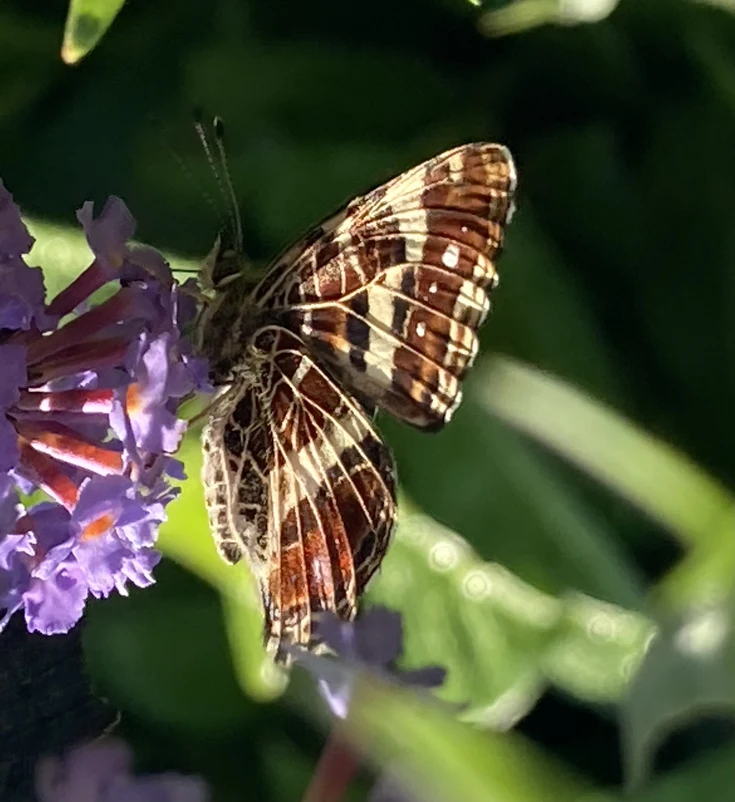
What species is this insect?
Araschnia levana
